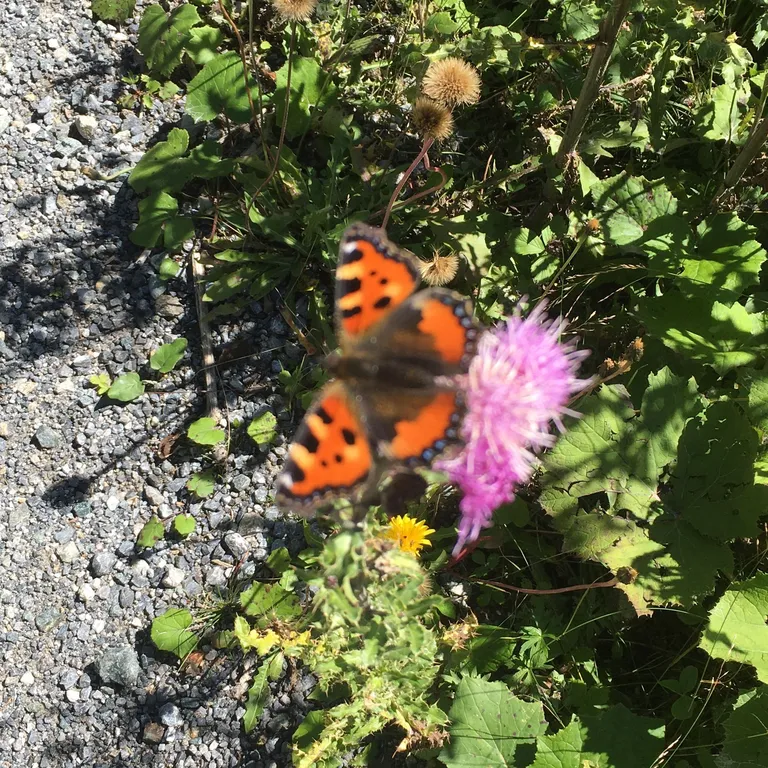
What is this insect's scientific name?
Aglais urticae
